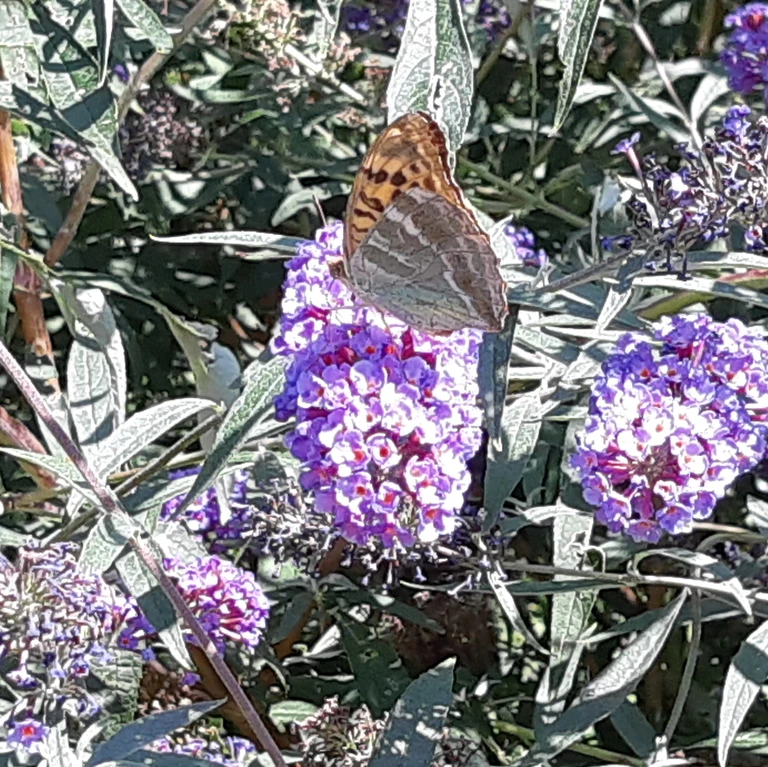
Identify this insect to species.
Argynnis paphia
